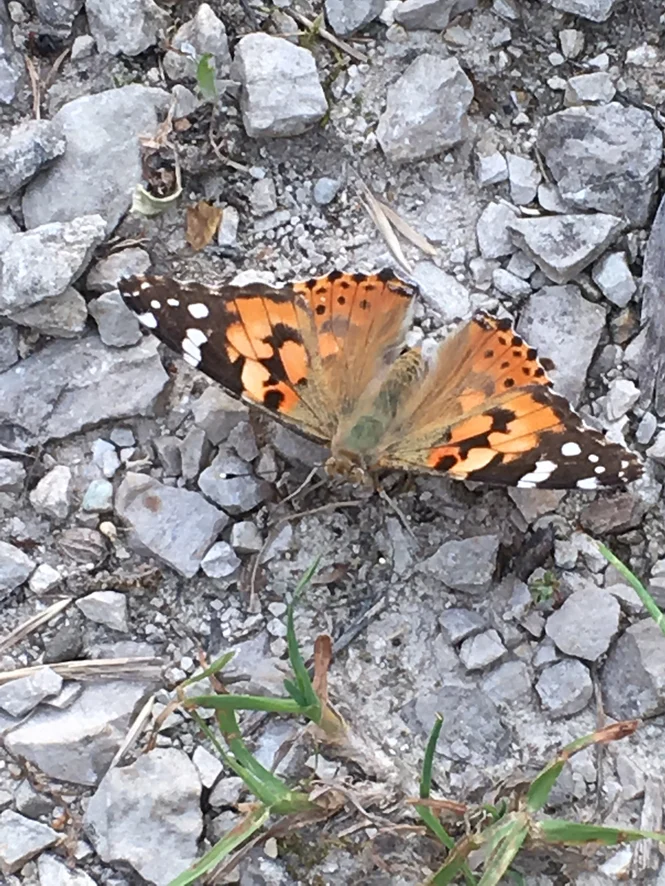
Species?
Vanessa cardui
